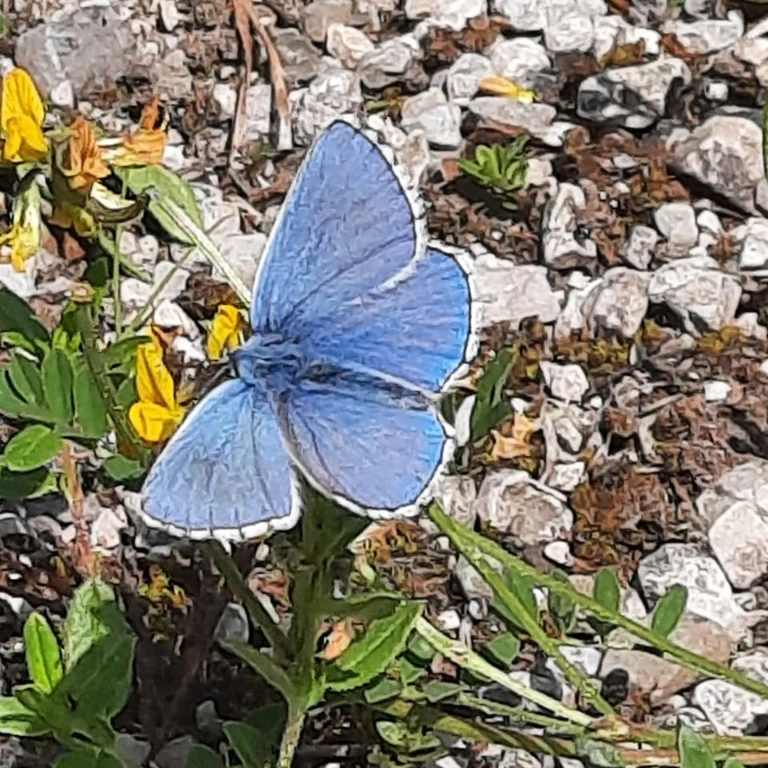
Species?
Lysandra bellargus
